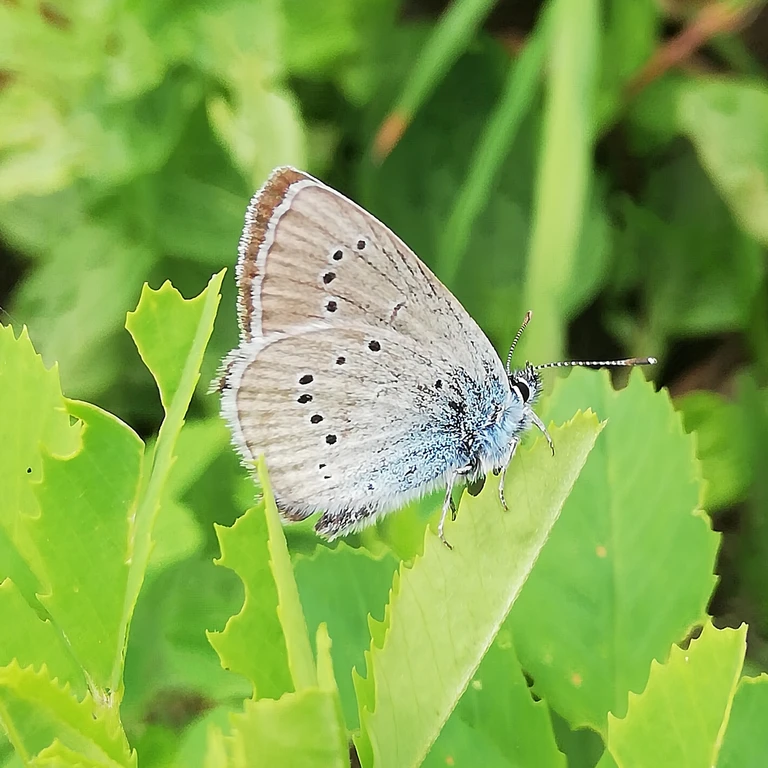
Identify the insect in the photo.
Cyaniris semiargus
